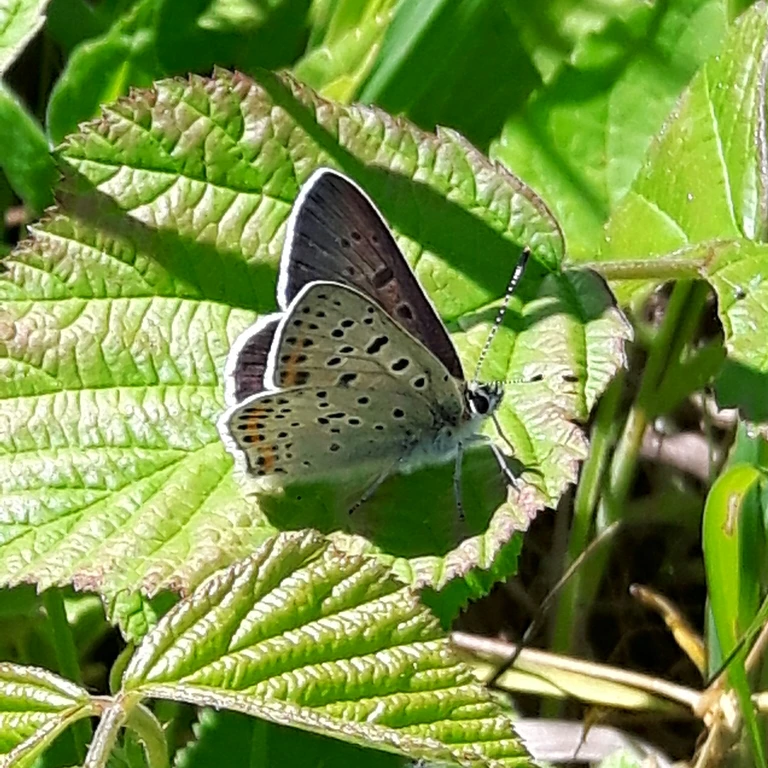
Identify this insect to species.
Lycaena tityrus (also Loweia tityrus)
